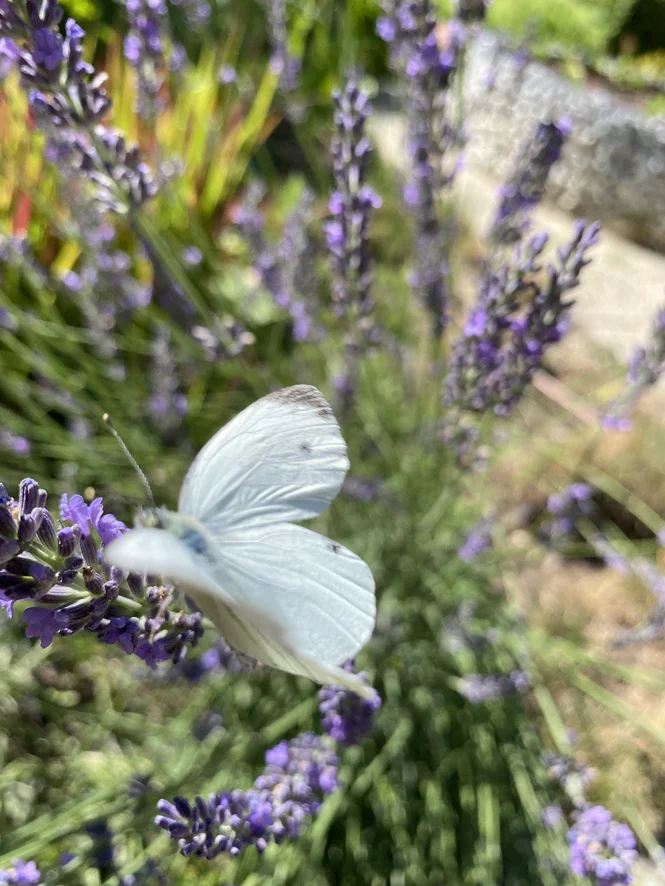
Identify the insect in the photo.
Pieris napi
